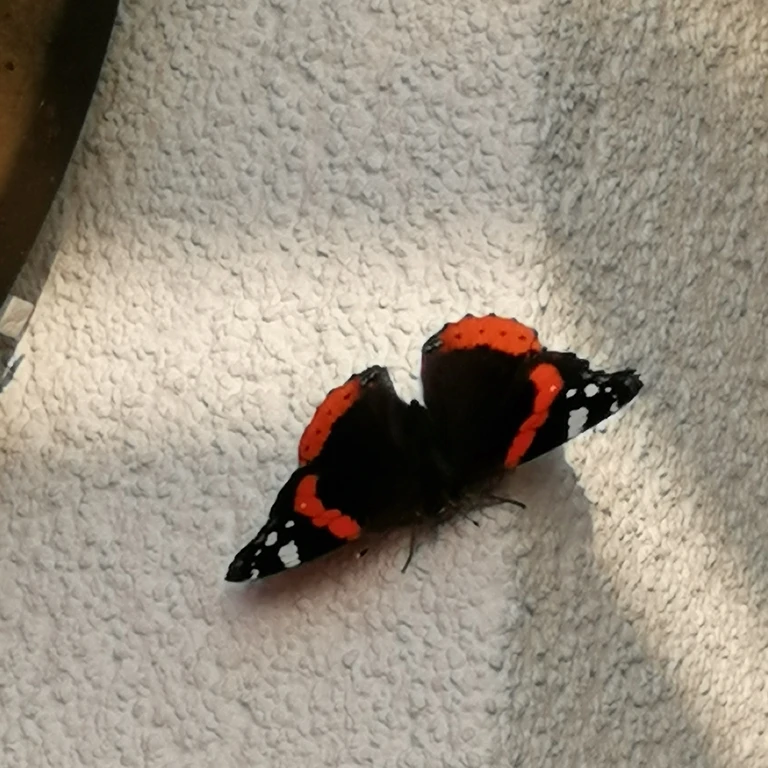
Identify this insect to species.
Vanessa atalanta
